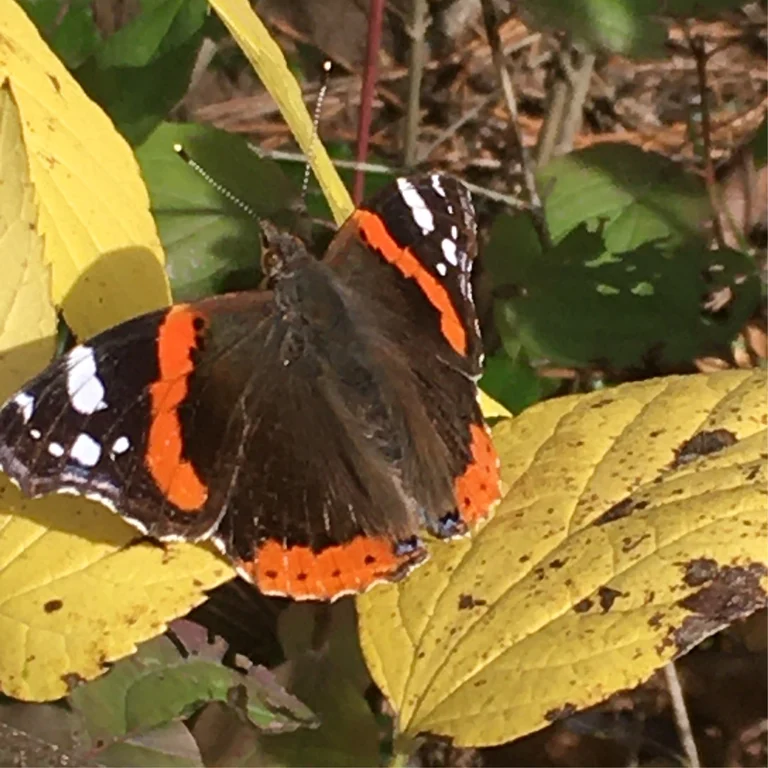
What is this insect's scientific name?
Vanessa atalanta
